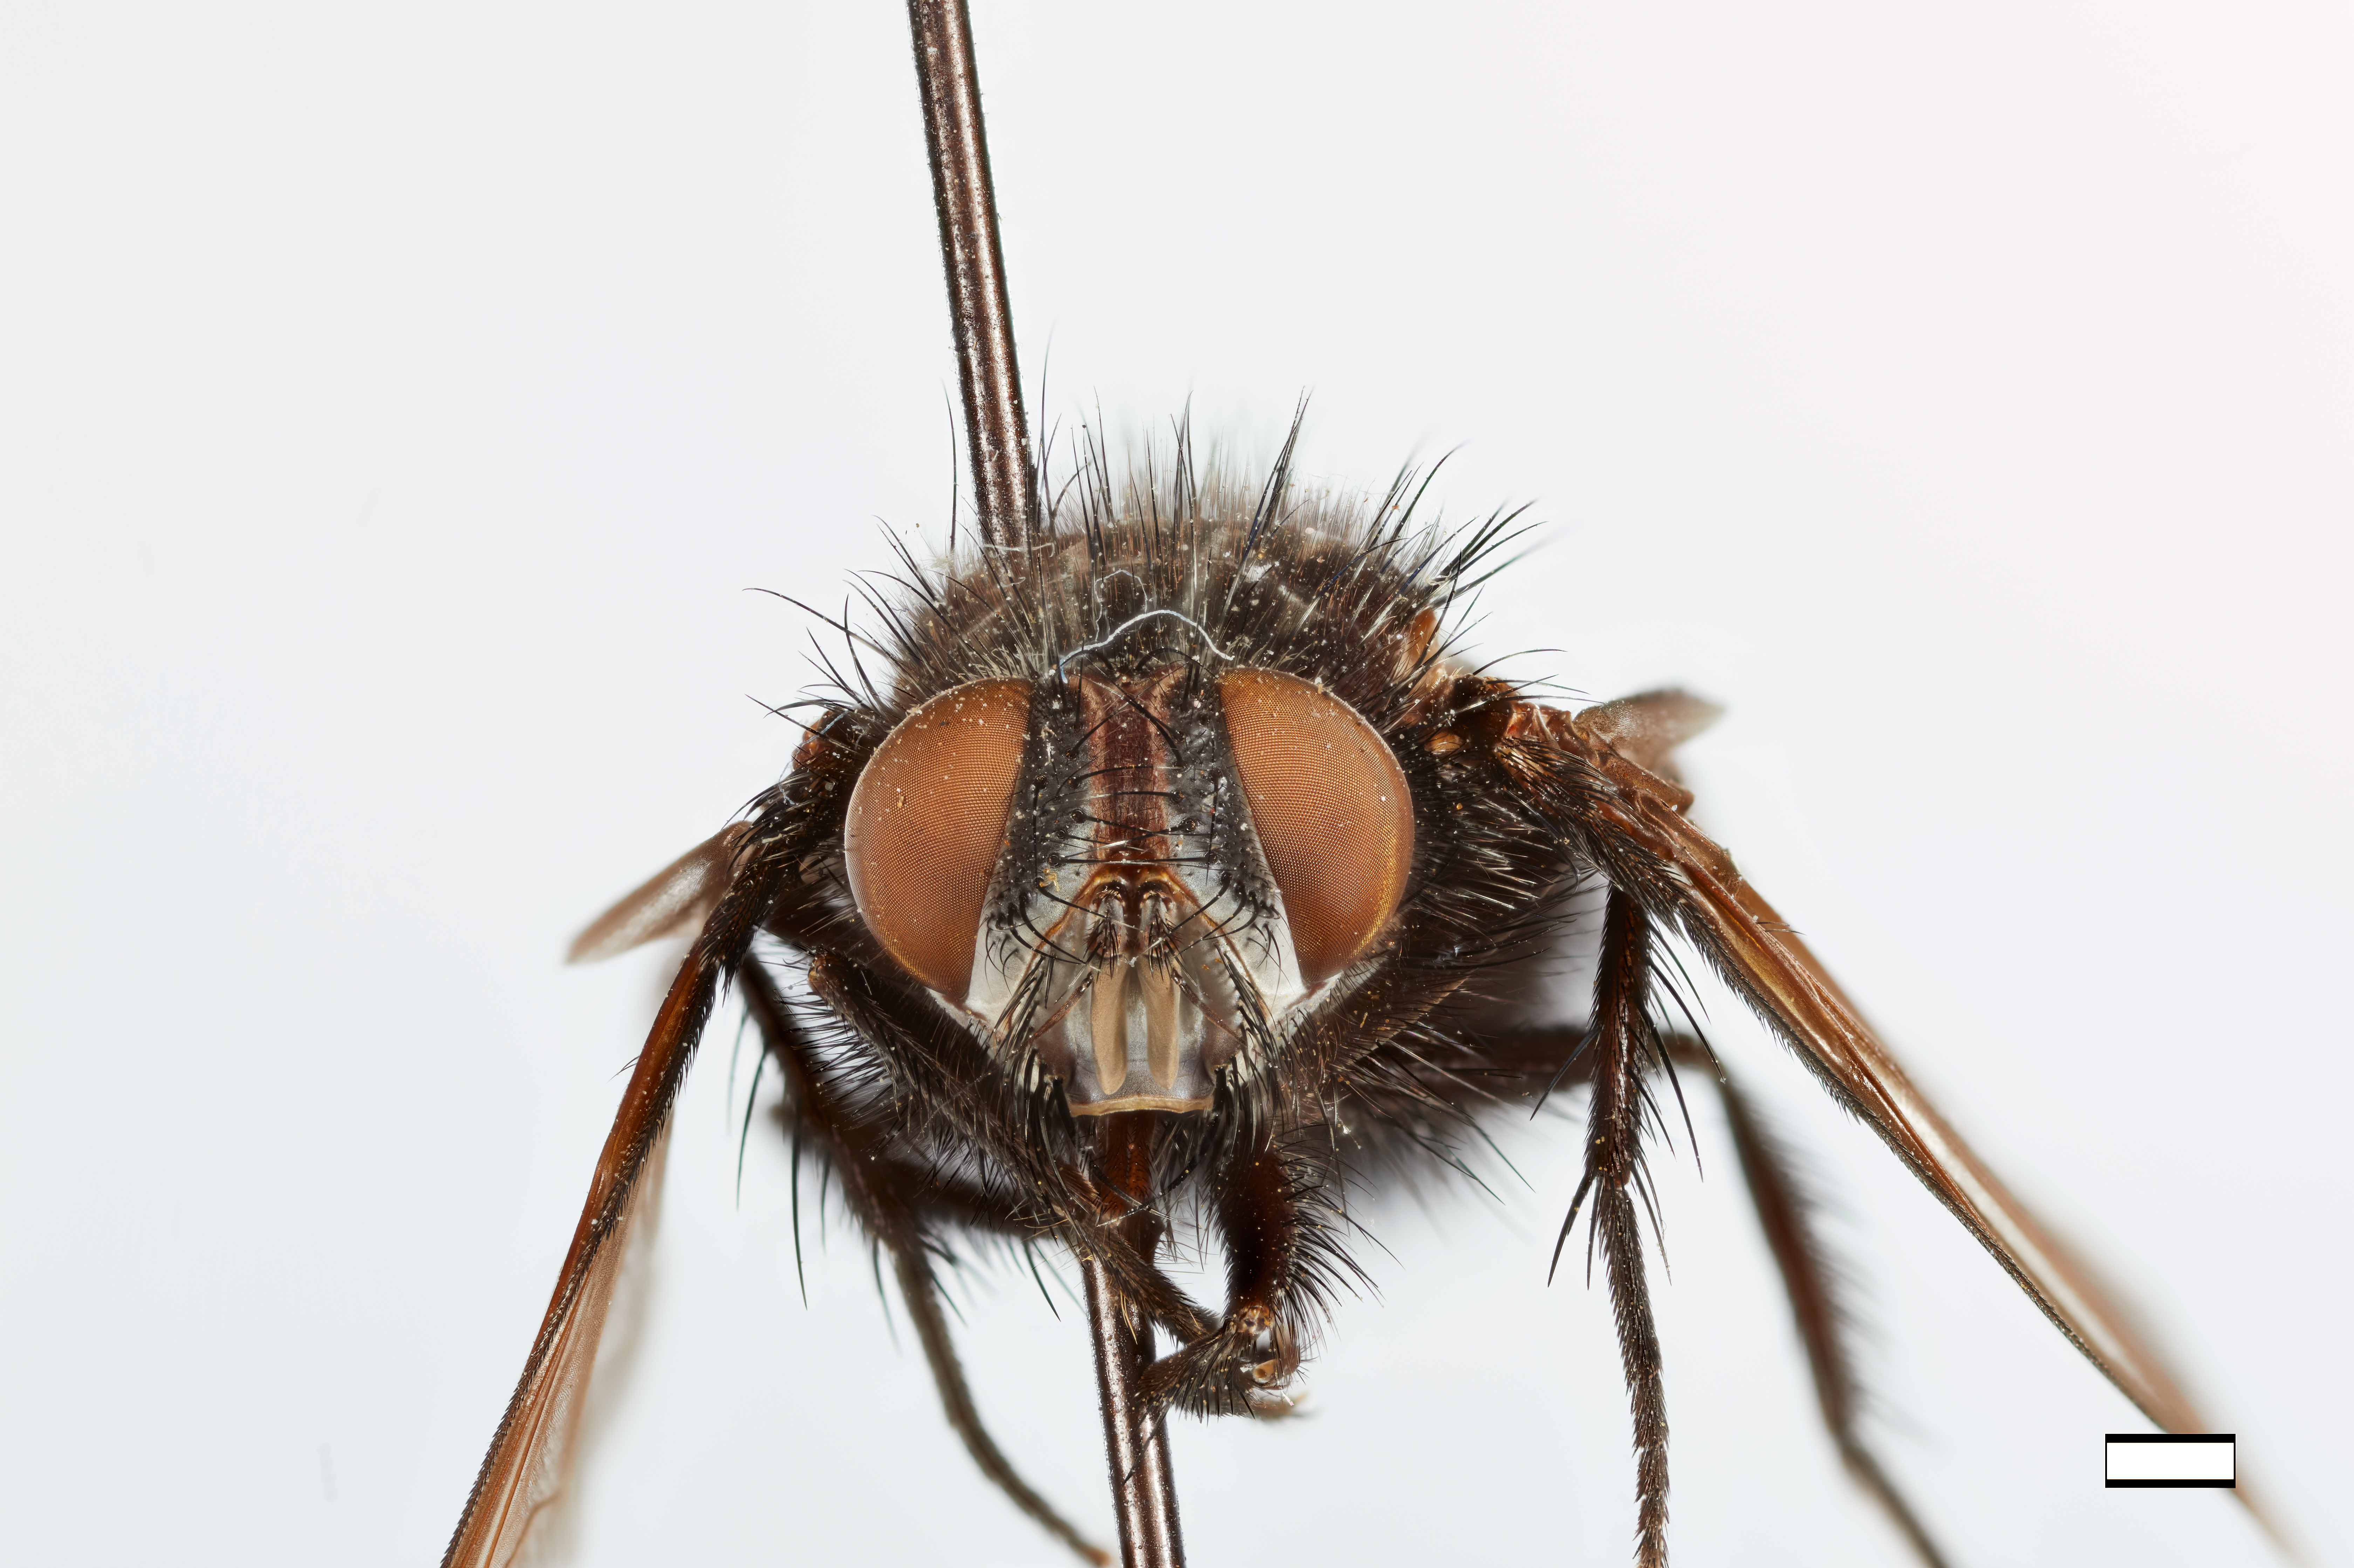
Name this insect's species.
Echinomasicera hystrix
